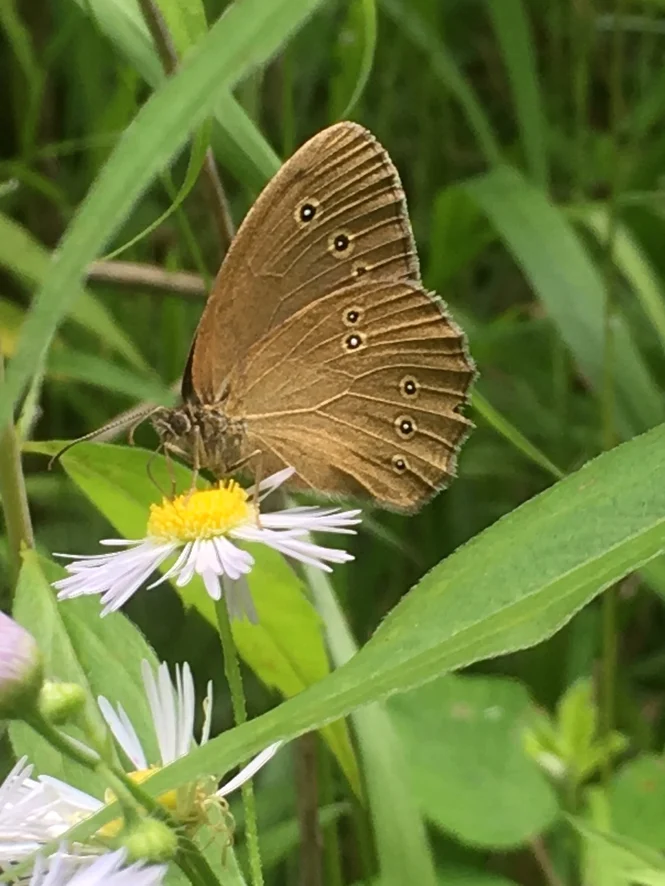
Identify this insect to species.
Aphantopus hyperantus
